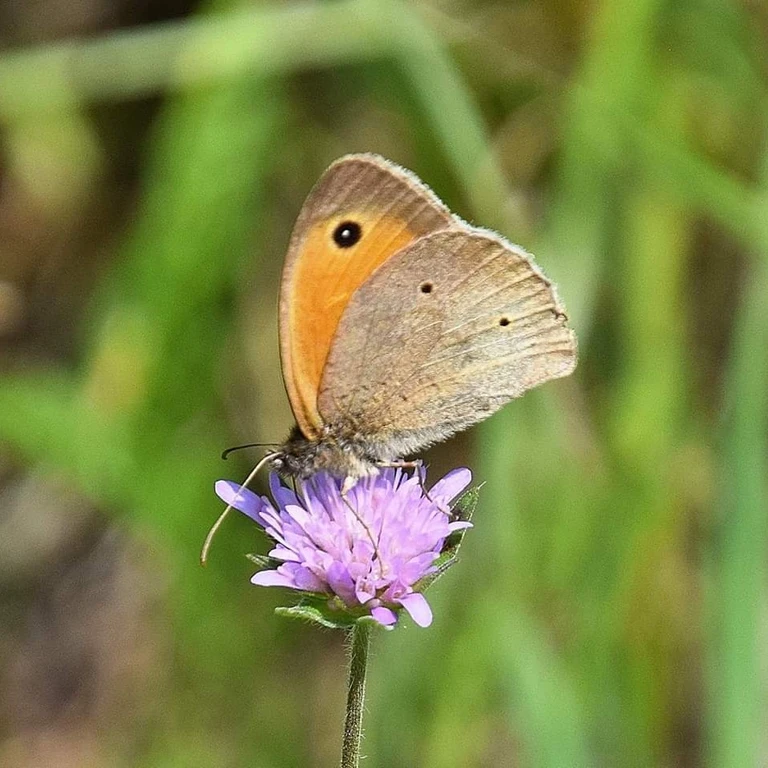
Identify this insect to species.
Maniola jurtina
